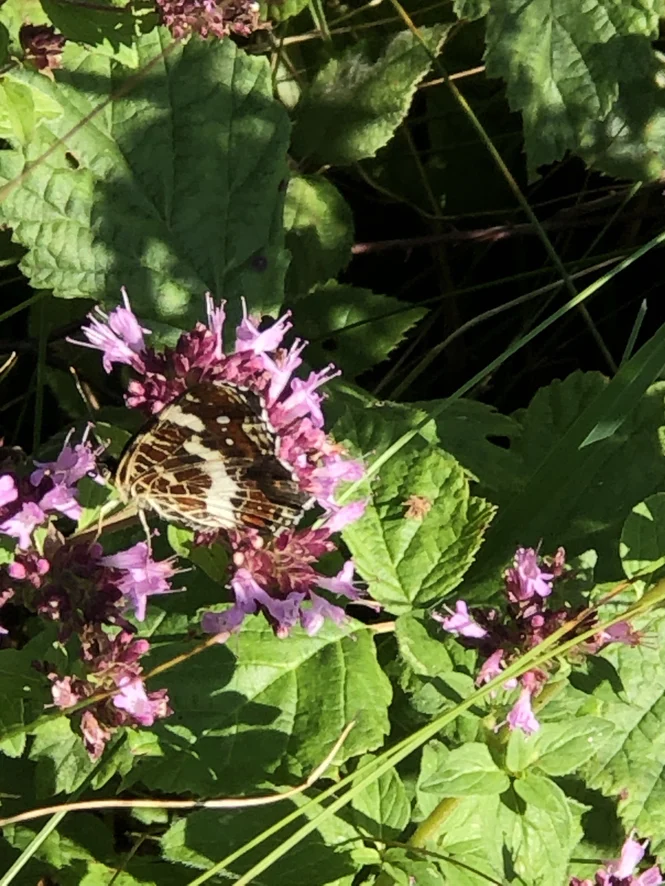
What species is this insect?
Araschnia levana
